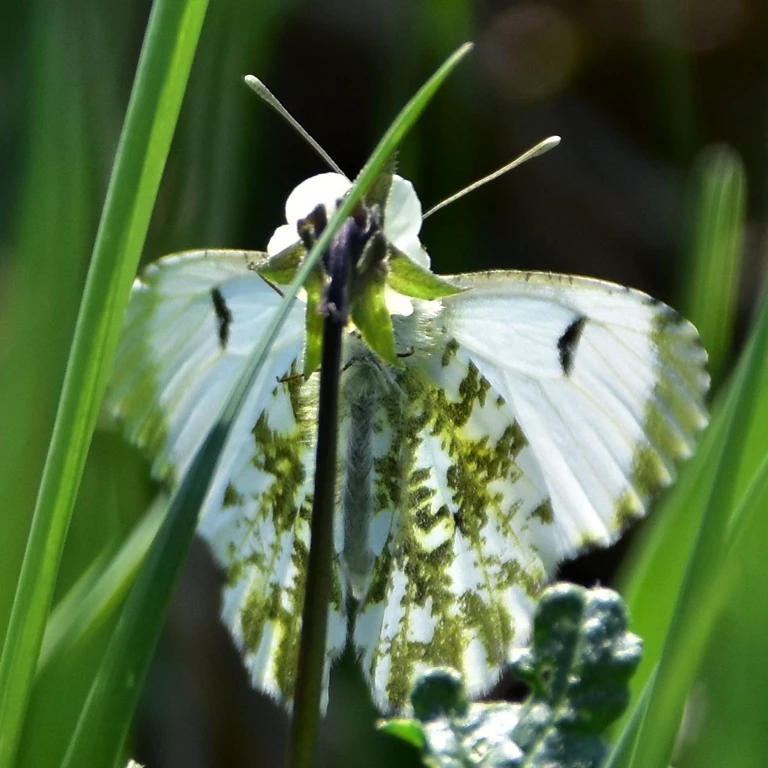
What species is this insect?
Anthocharis cardamines
